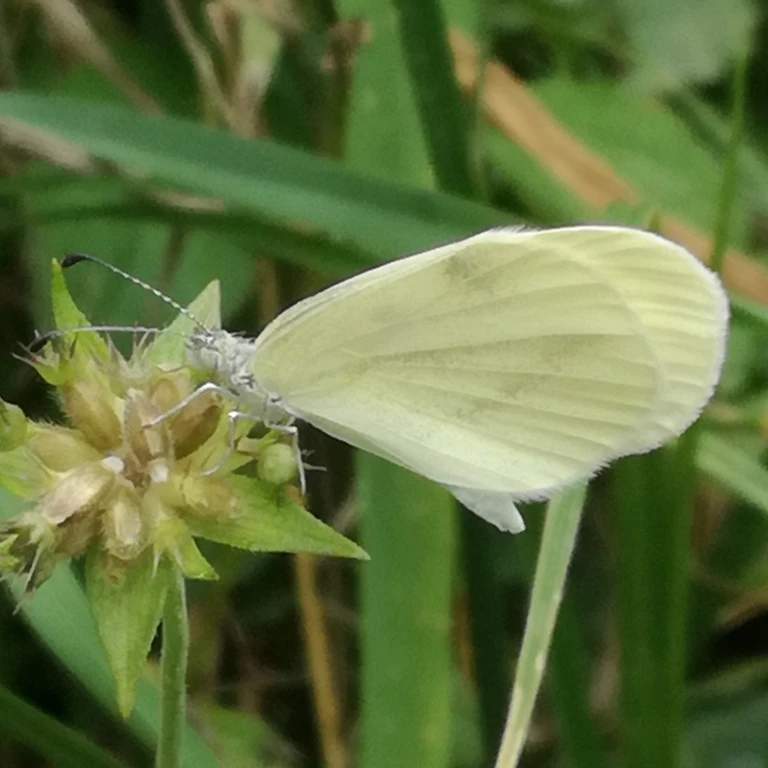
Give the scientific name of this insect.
Leptidea sinapis/juvernica
